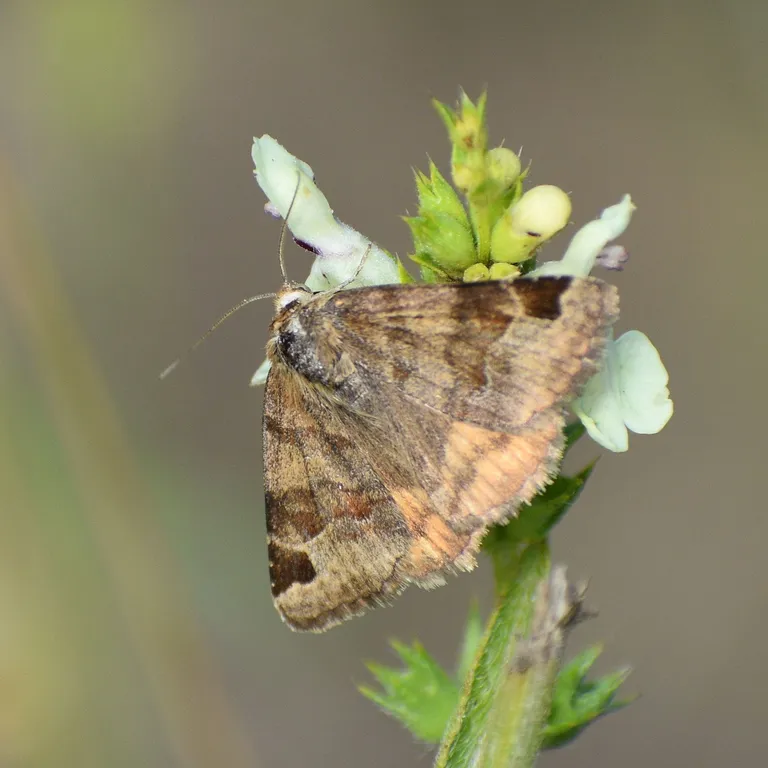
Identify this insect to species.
Euclidia glyphica
